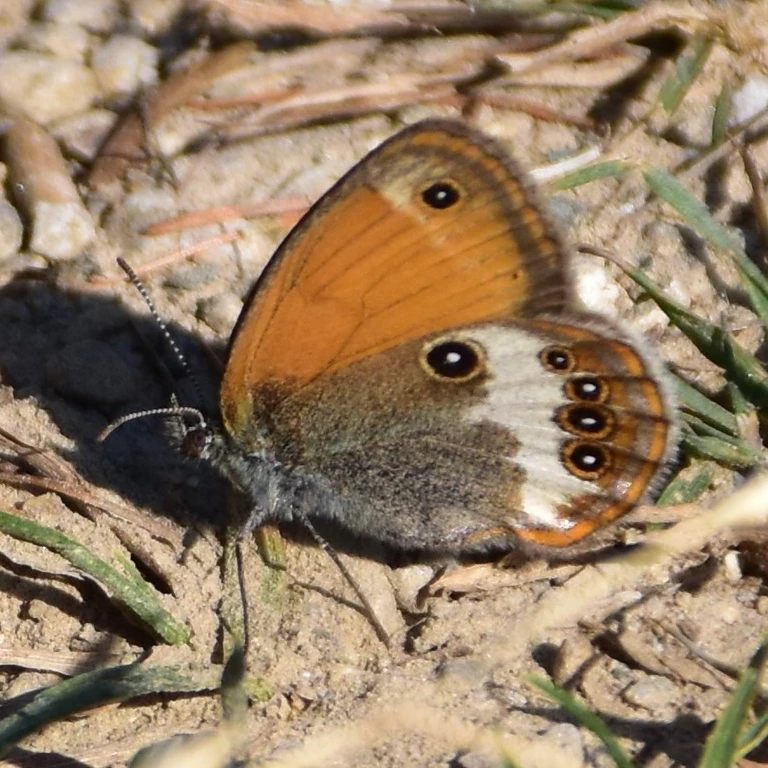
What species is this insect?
Coenonympha arcania
